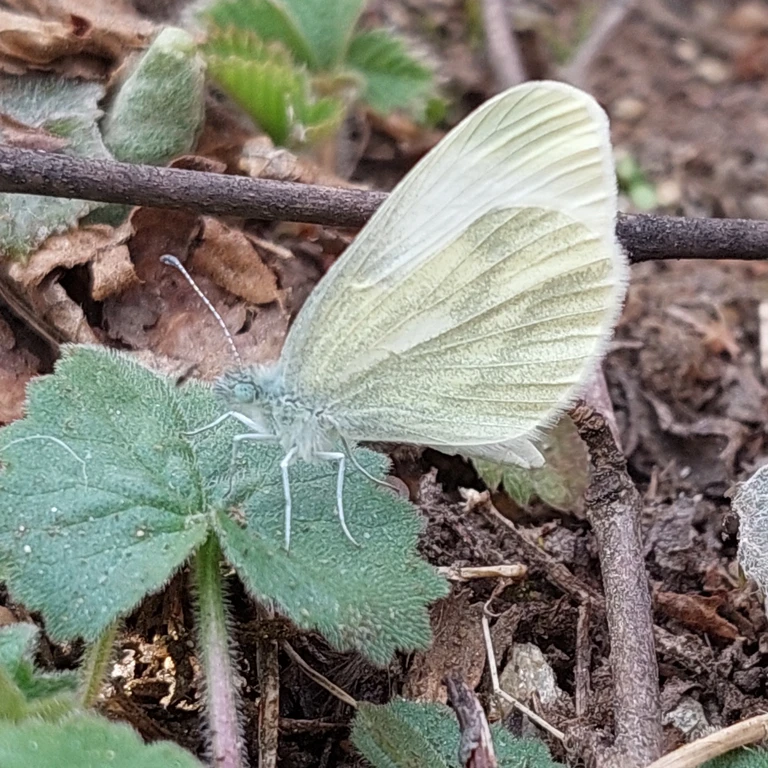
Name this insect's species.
Leptidea sinapis/juvernica
